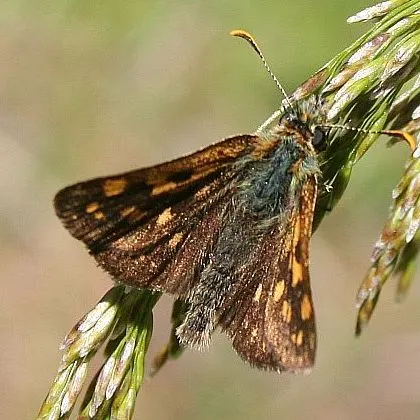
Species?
Carterocephalus palaemon
